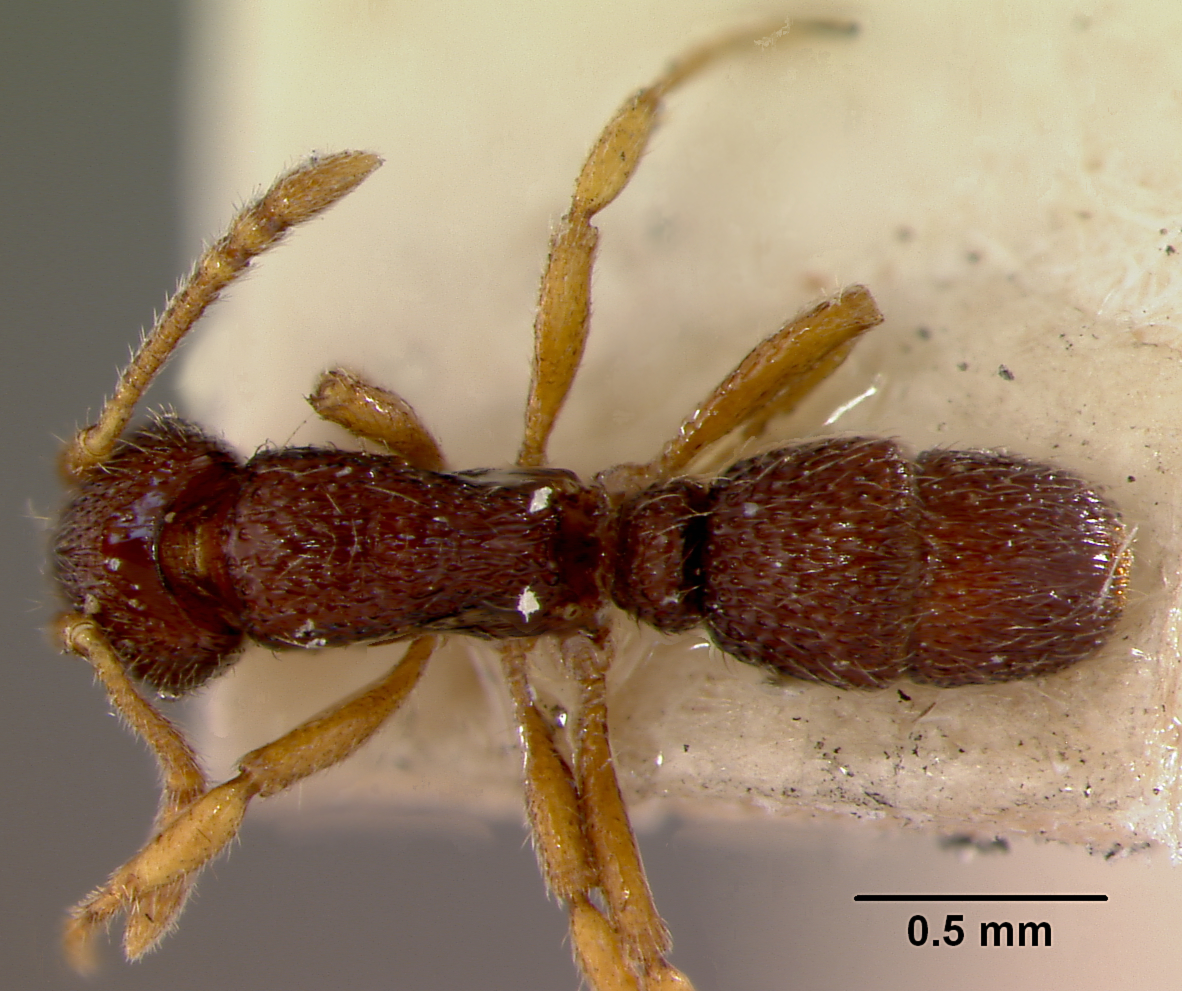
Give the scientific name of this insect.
Rhopalopone malaensis
